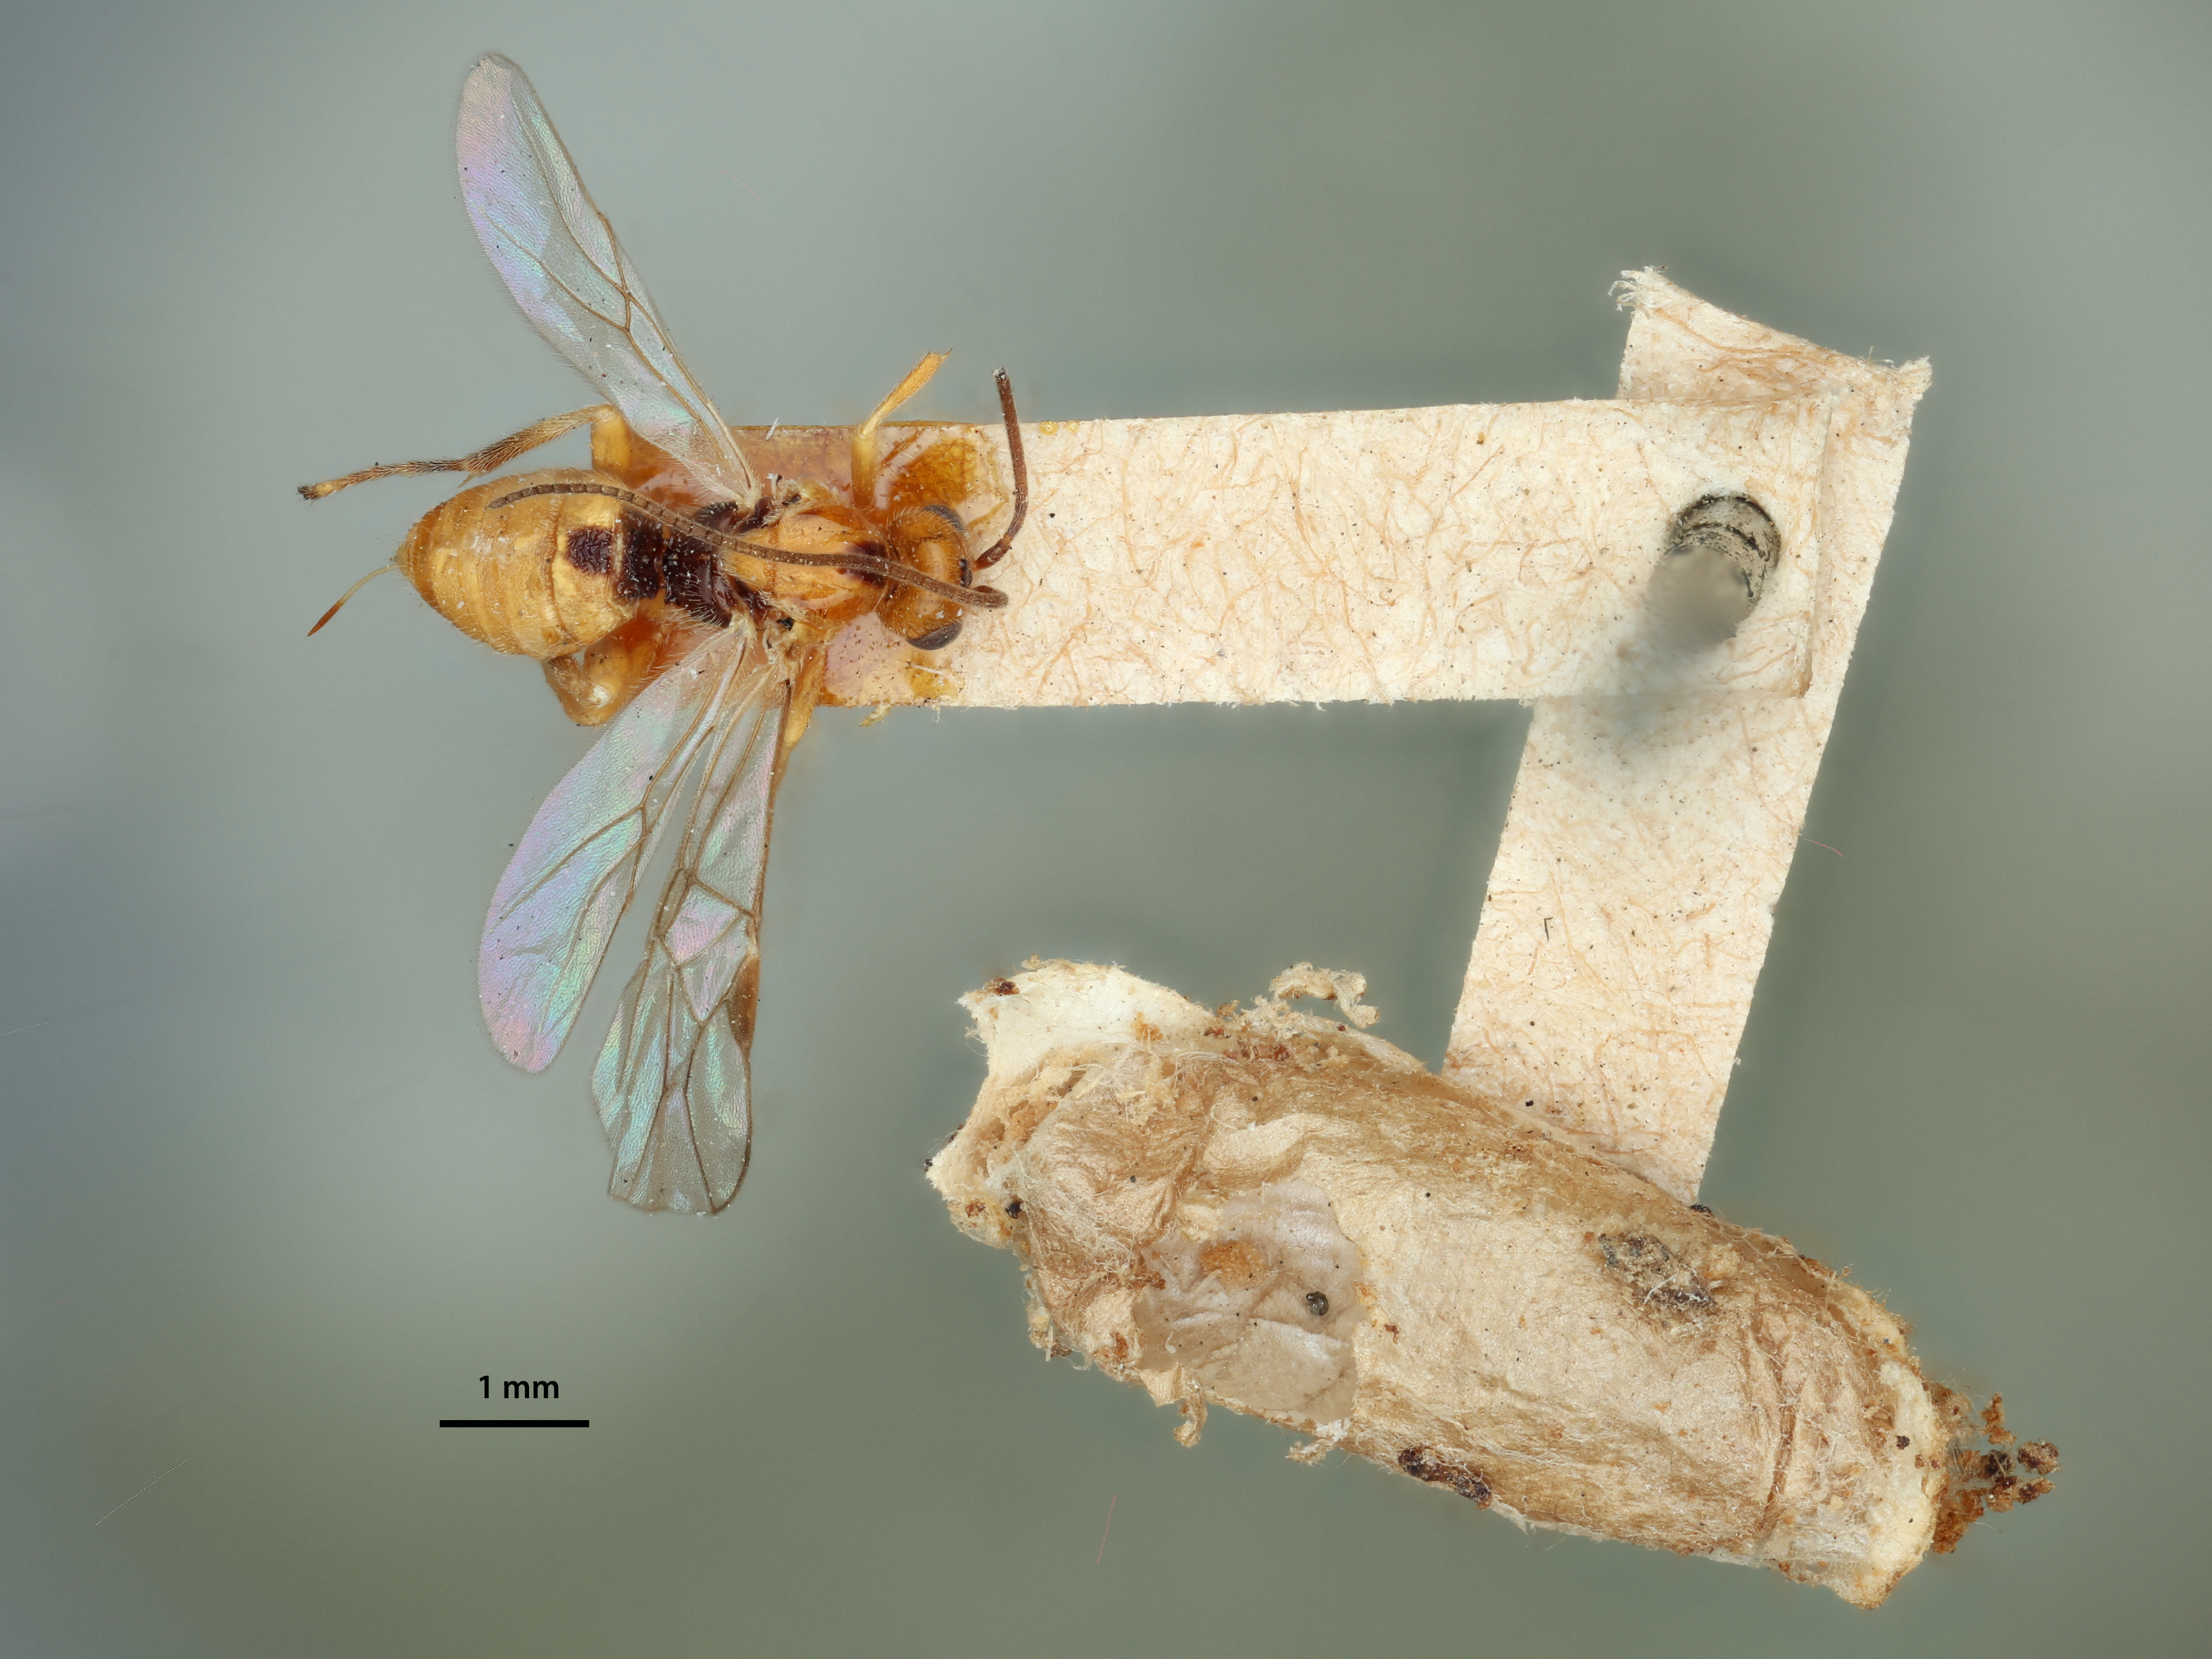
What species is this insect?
Bracon lixi
